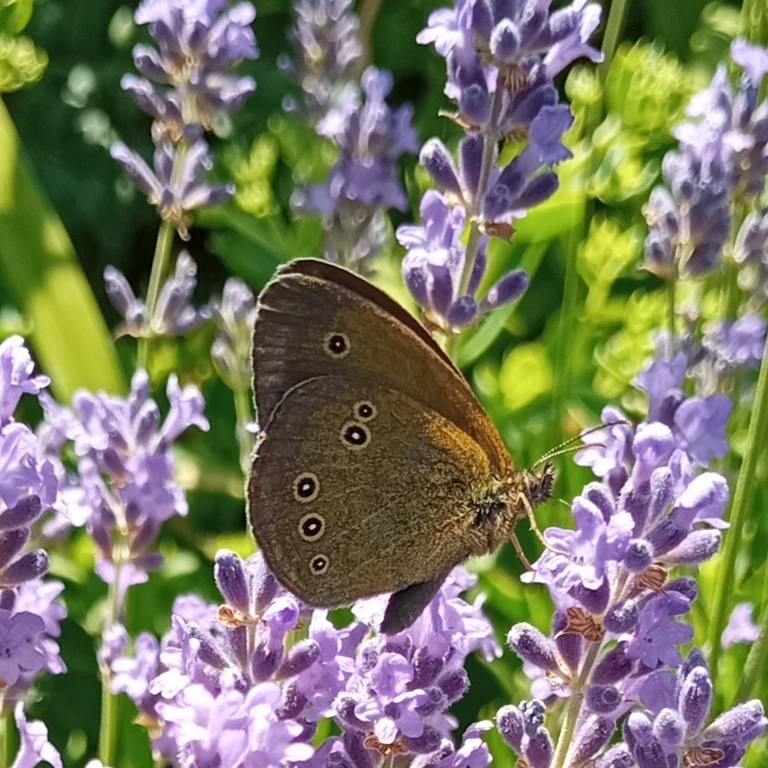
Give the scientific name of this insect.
Aphantopus hyperantus
